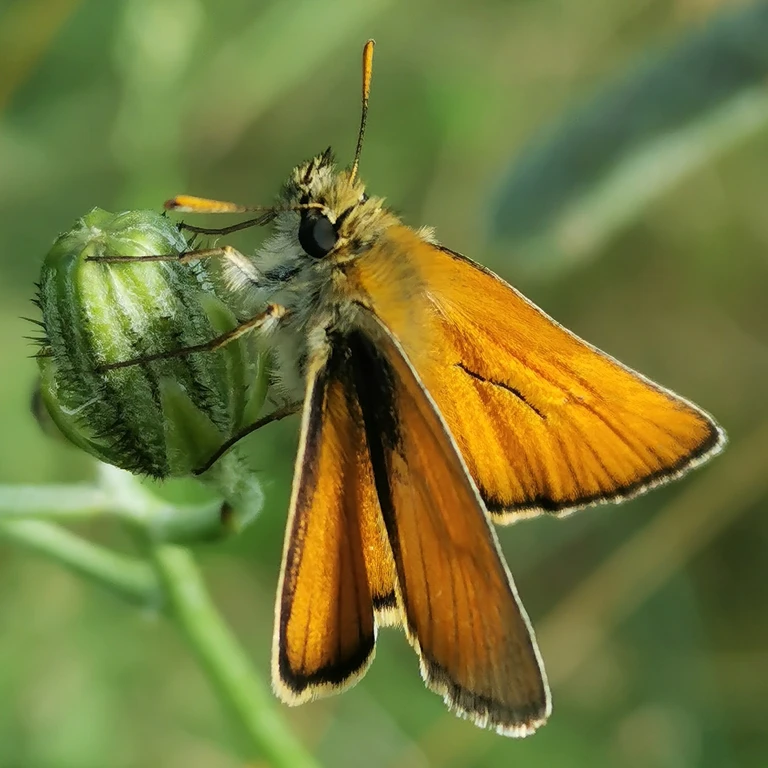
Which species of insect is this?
Thymelicus sylvestris
